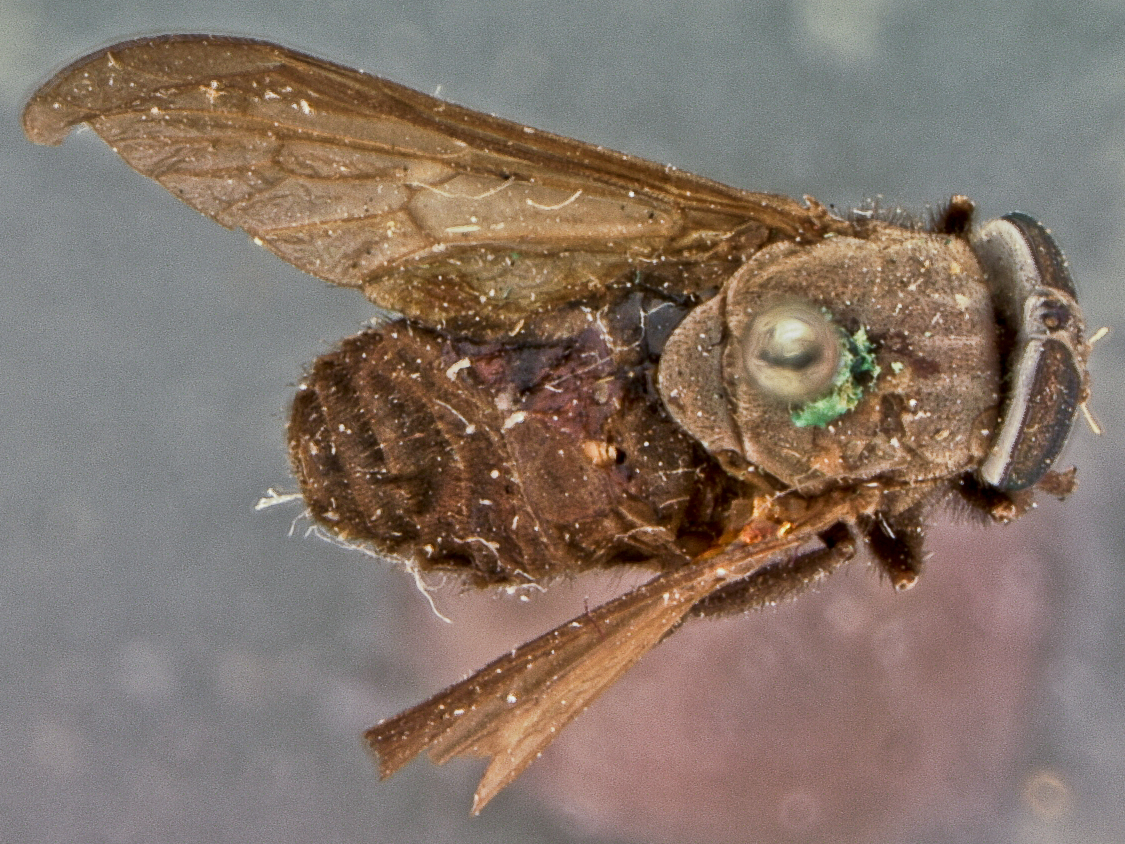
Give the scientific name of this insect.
Asaphomyia texensis
